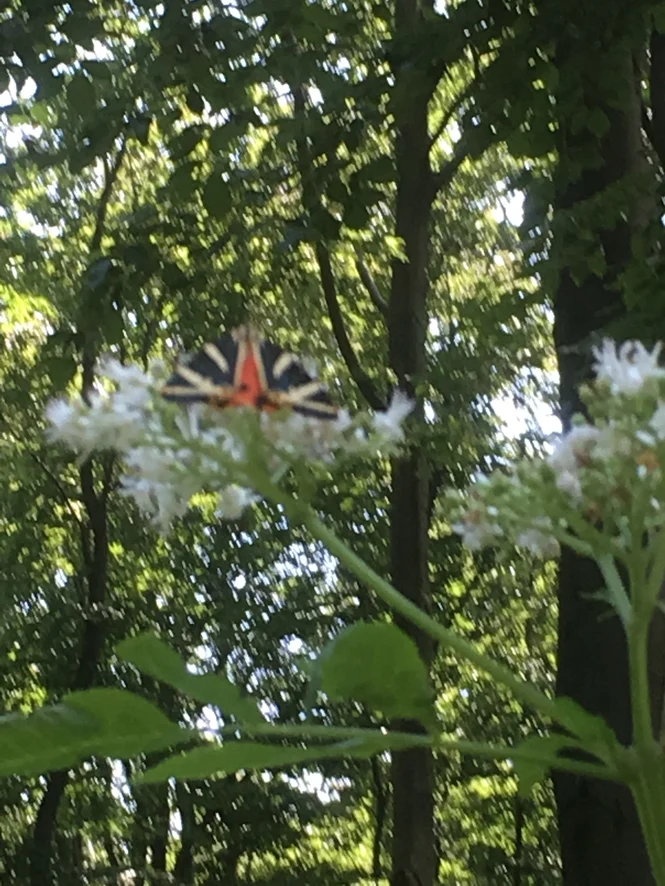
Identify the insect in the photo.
Euplagia quadripunctaria
